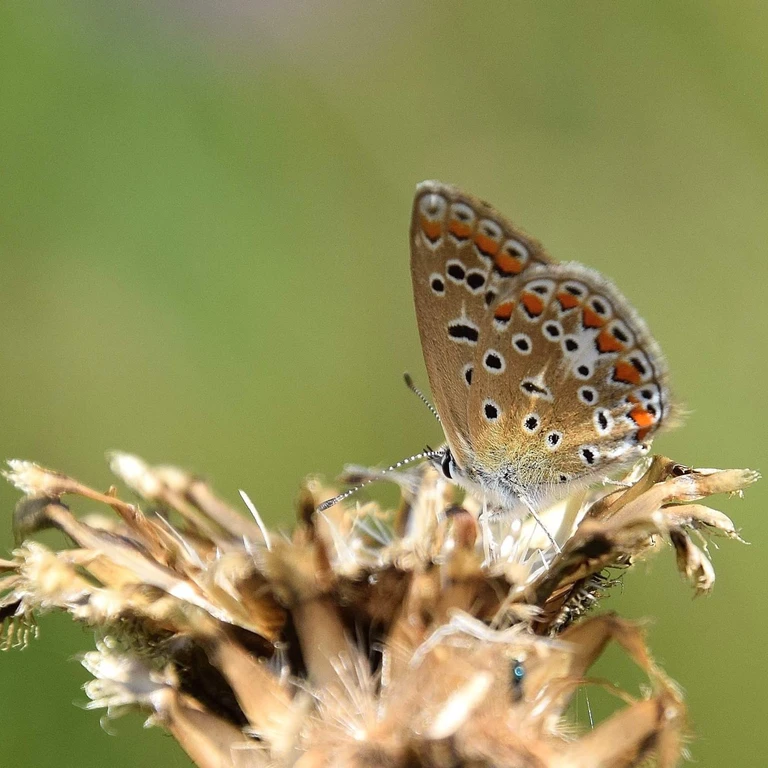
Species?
Polyommatus icarus
